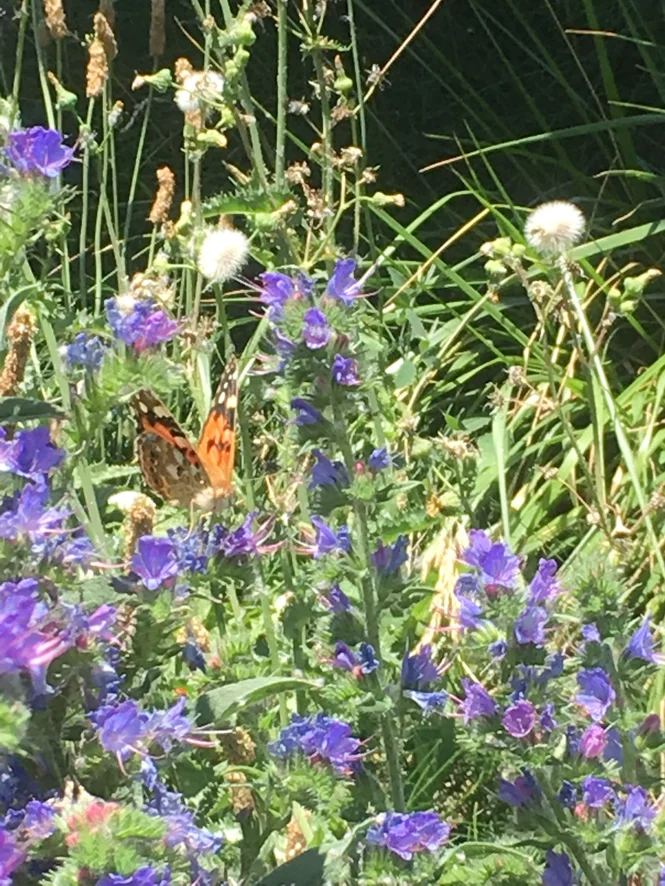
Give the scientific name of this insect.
Vanessa cardui
